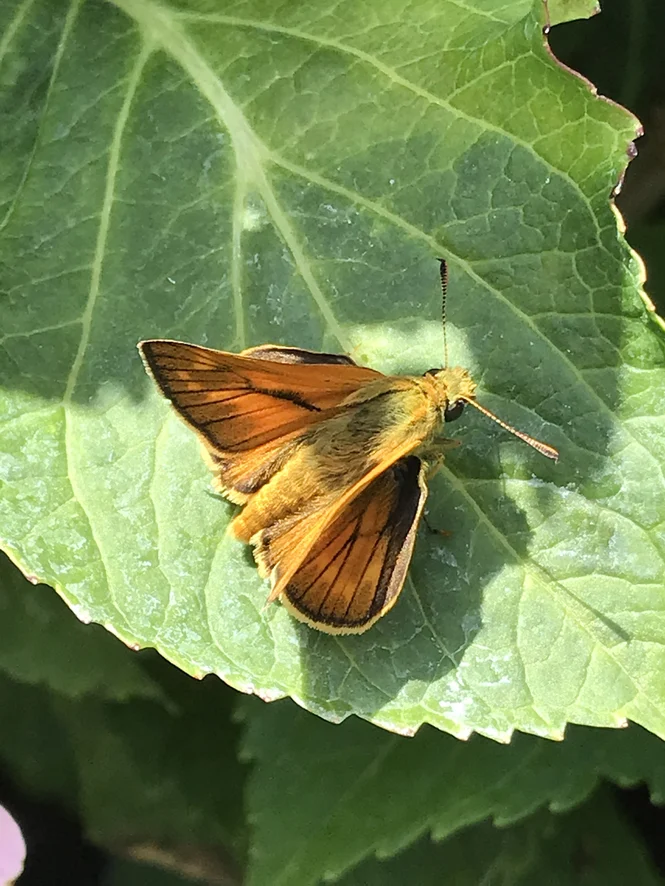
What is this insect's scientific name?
Ochlodes sylvanus (also Ochlodes venata)
